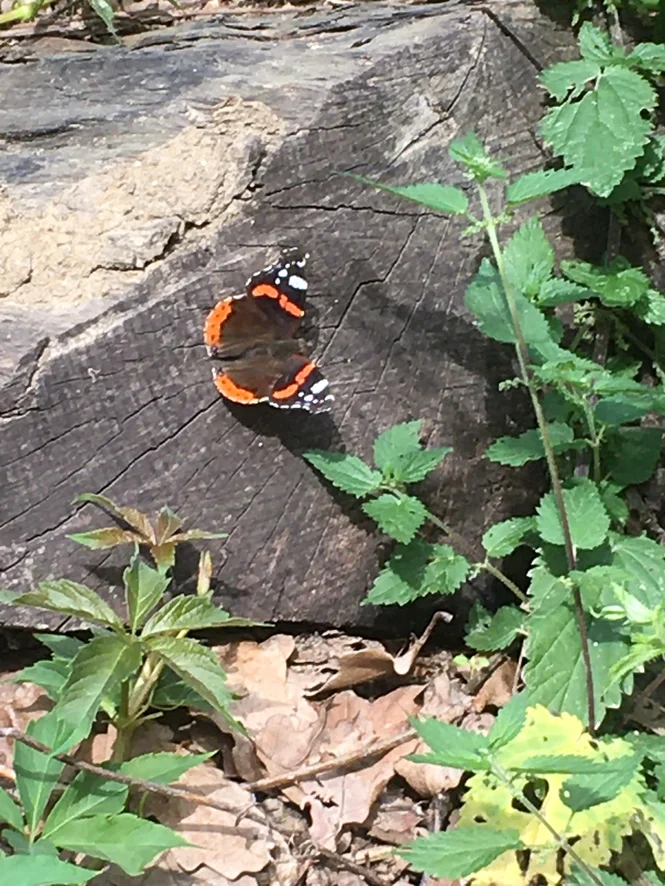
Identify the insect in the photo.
Vanessa atalanta
